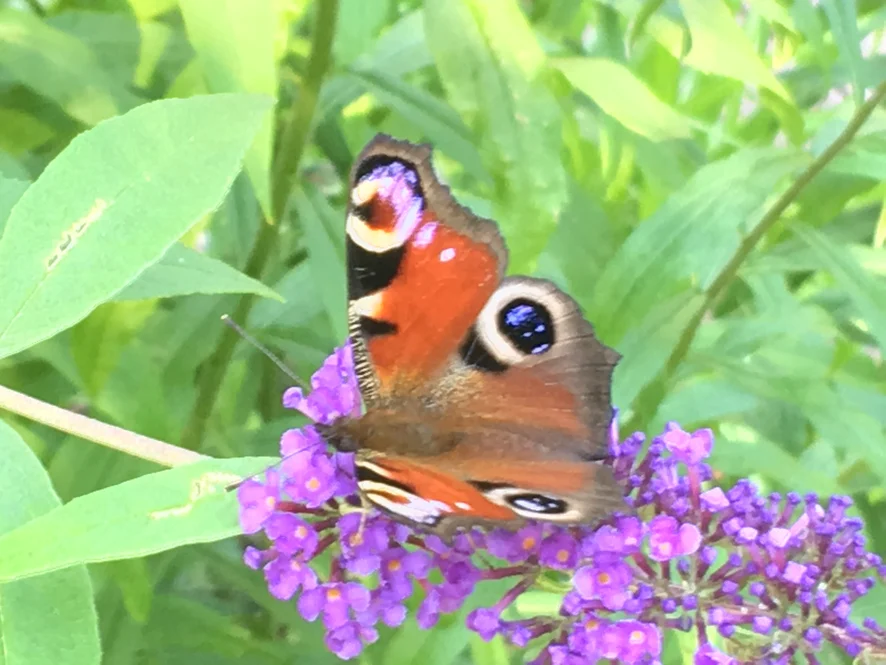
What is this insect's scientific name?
Aglais io
